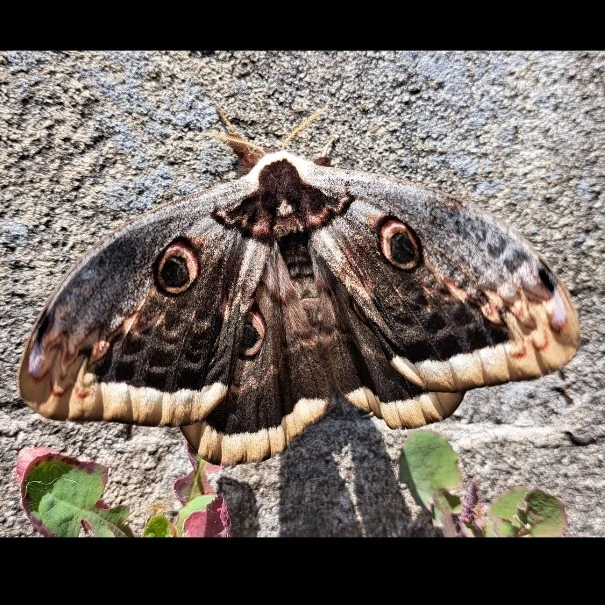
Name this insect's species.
Saturnia pyri
